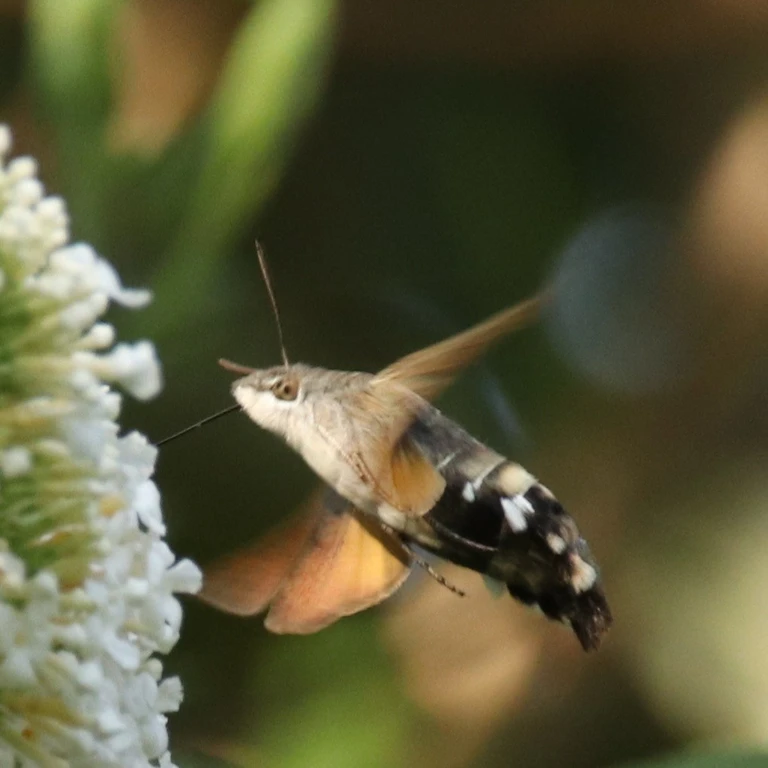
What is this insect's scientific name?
Macroglossum stellatarum
